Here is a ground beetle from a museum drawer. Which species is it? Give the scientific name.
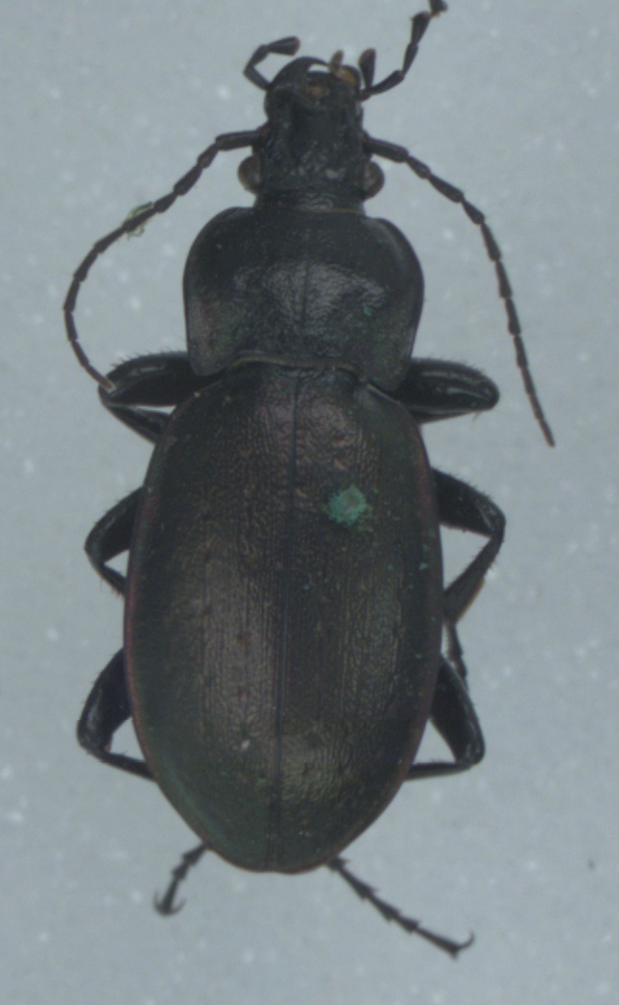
Carabus nemoralis
